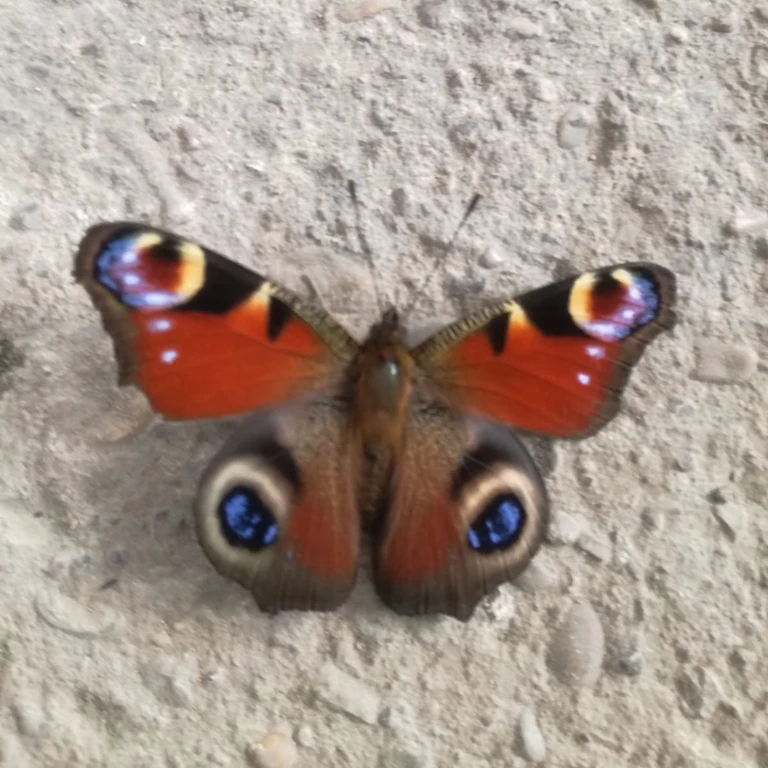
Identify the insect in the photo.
Aglais io
